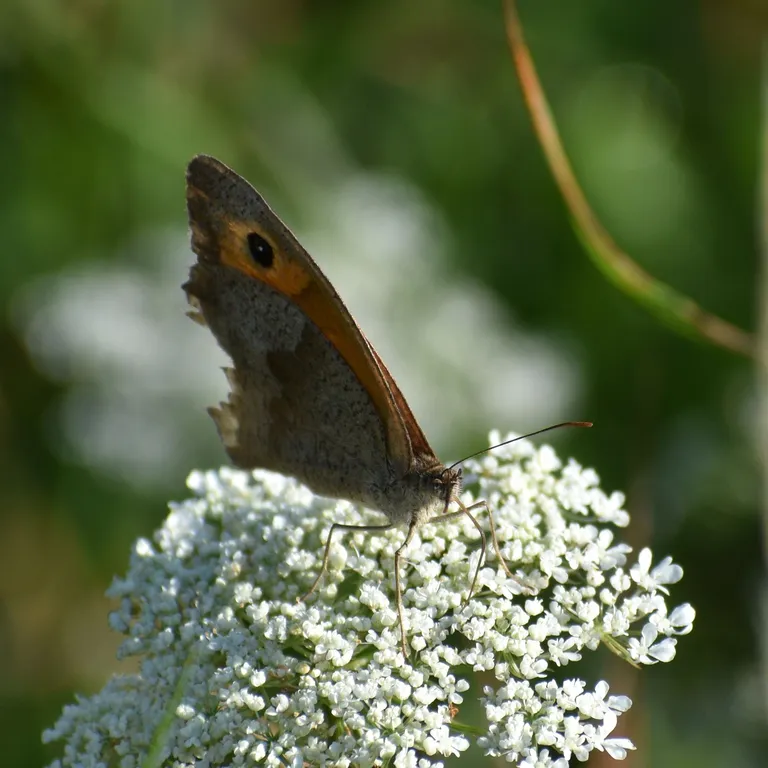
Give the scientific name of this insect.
Maniola jurtina
